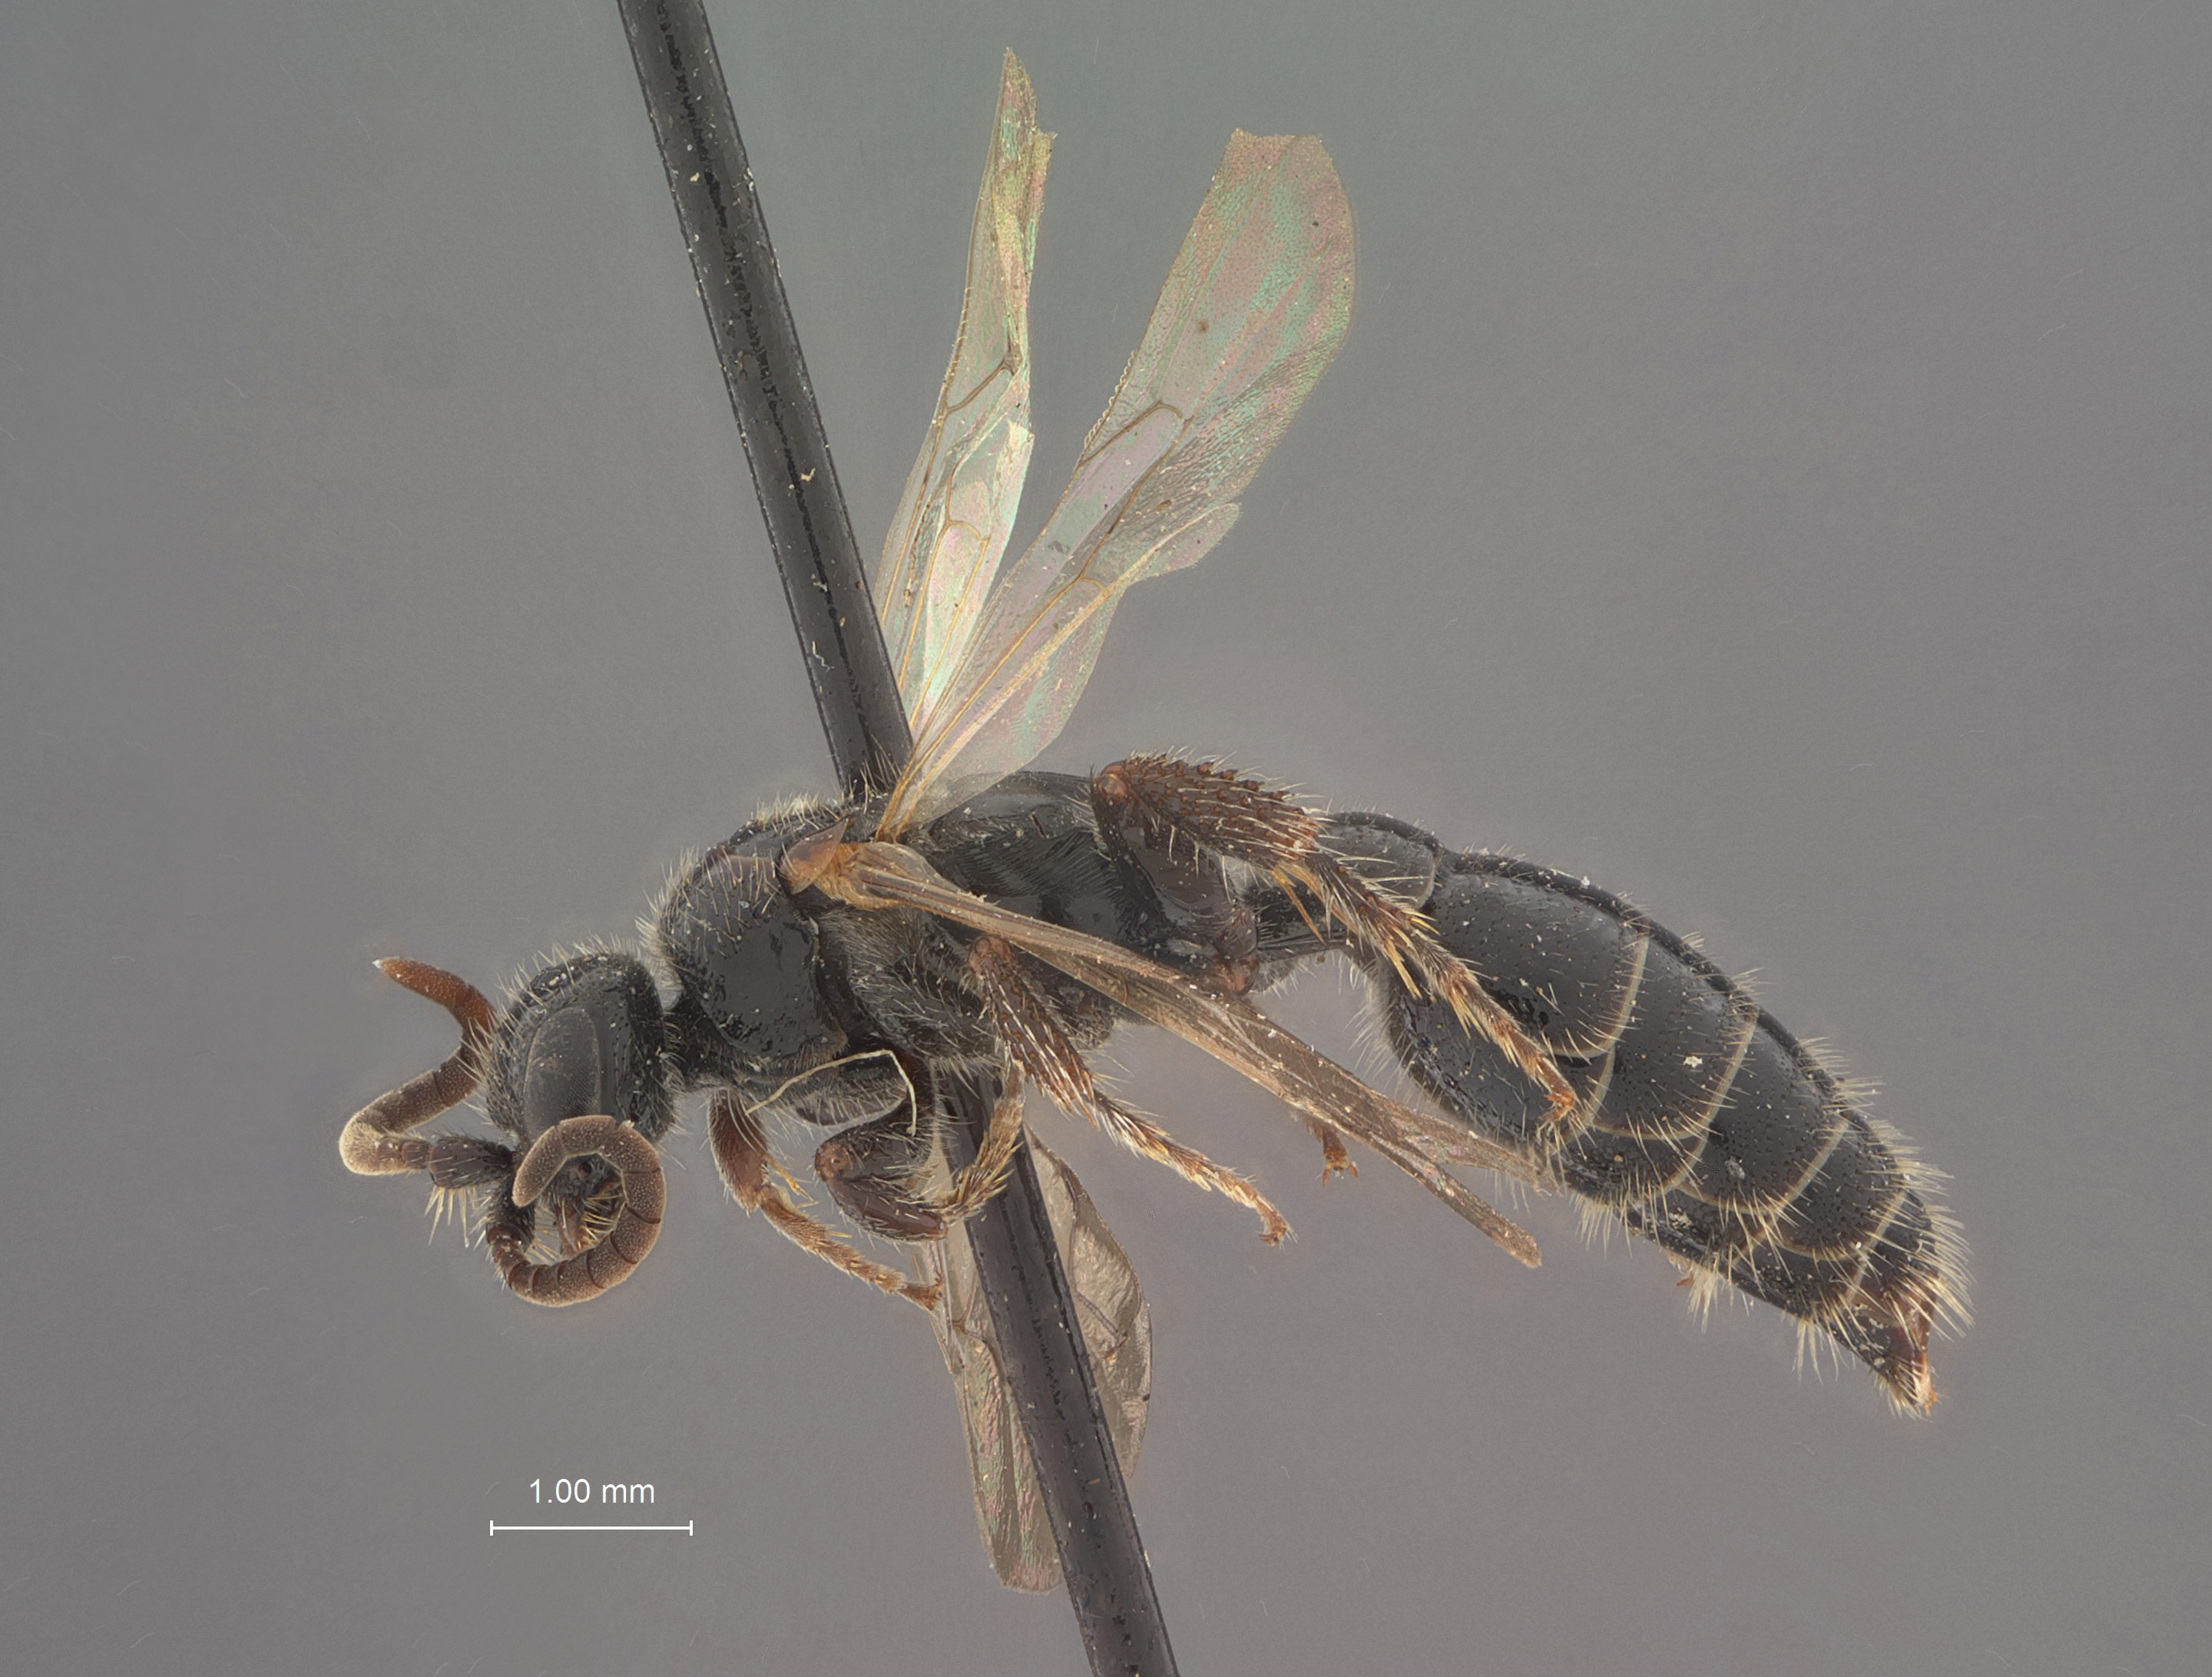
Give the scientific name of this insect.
Tiphia juliana
